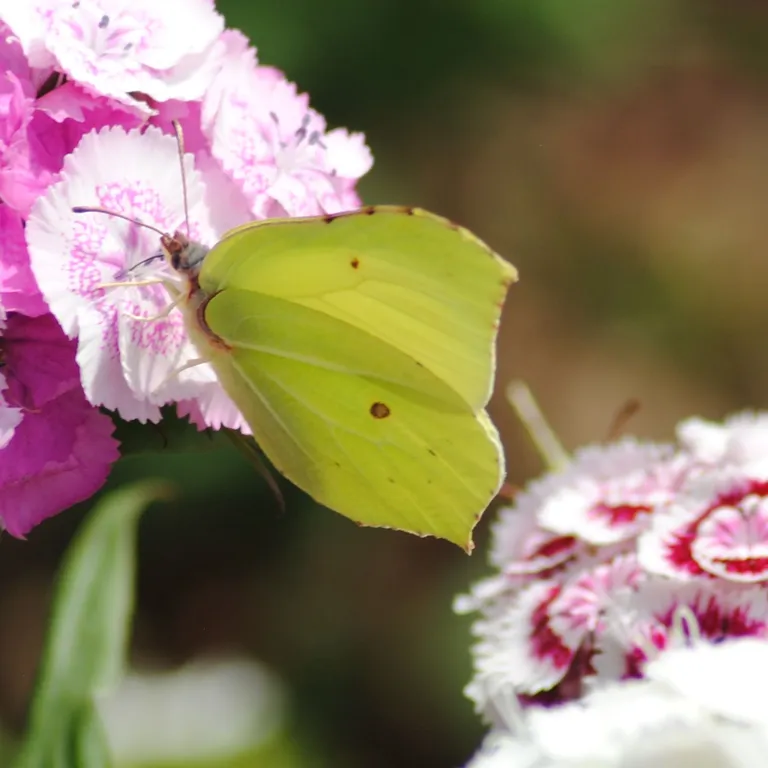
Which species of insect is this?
Gonepteryx rhamni
